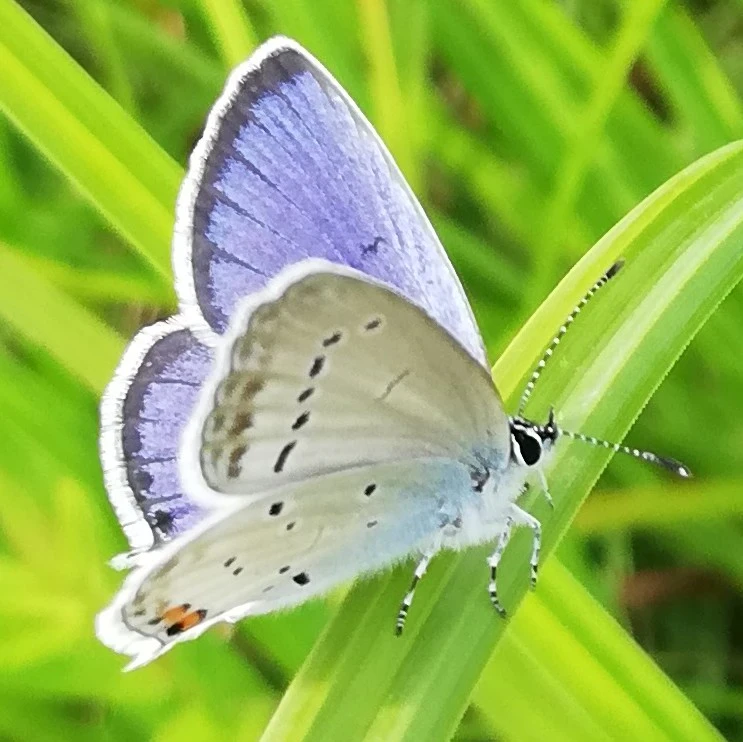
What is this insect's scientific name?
Cupido argiades (also Elkalyce argiades)
